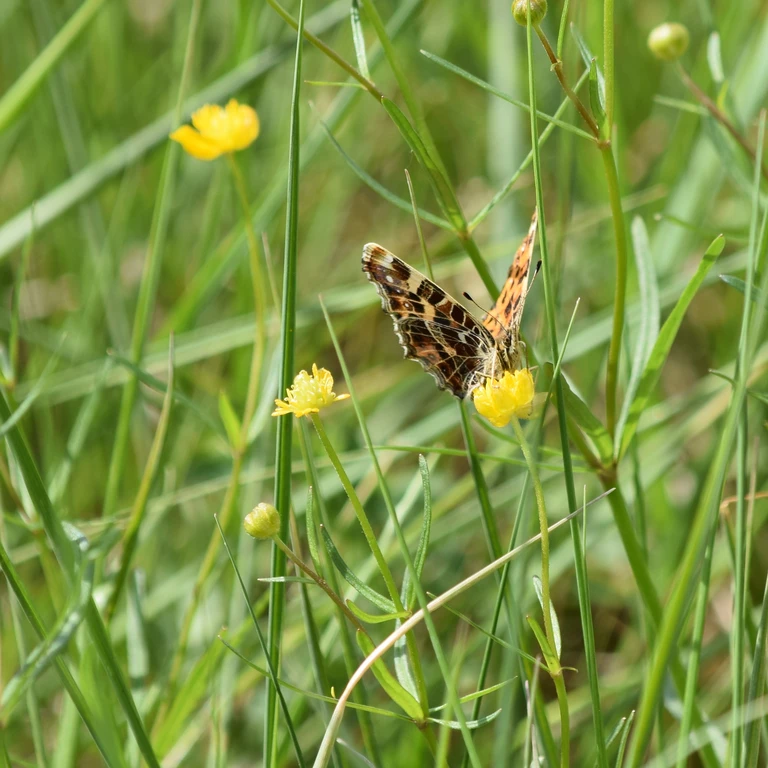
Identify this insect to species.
Araschnia levana
